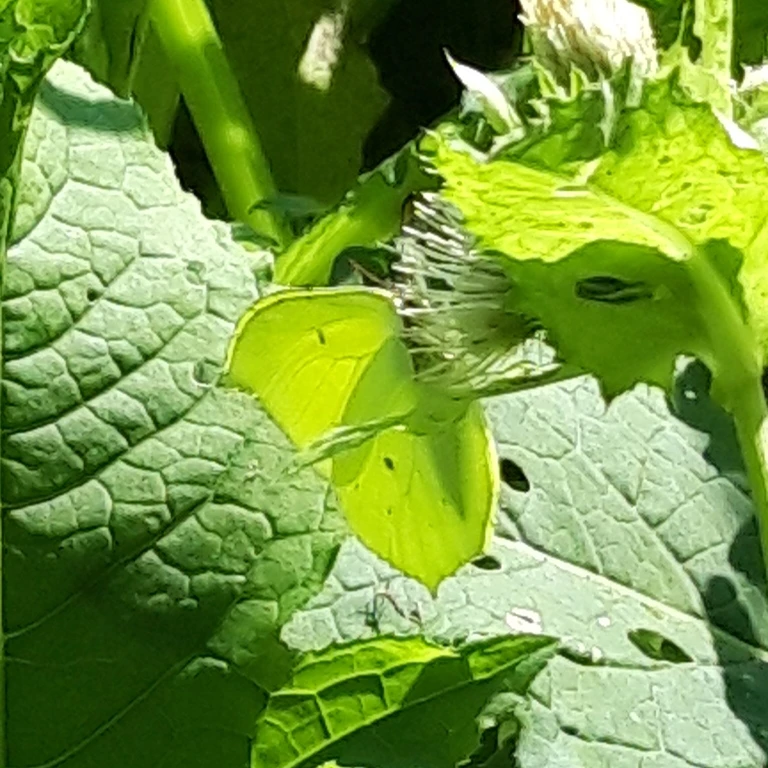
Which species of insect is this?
Gonepteryx rhamni
